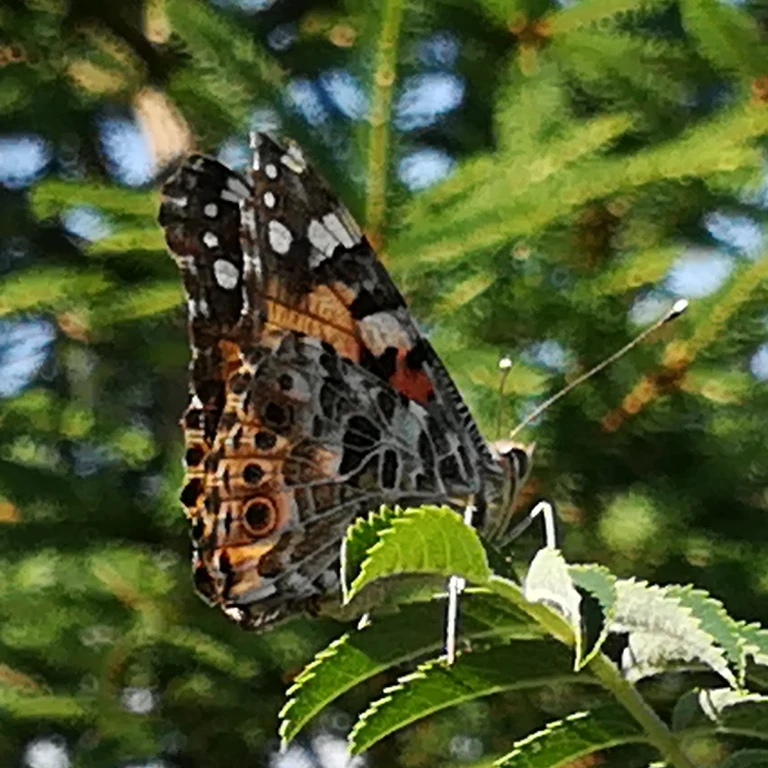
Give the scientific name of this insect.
Vanessa cardui
